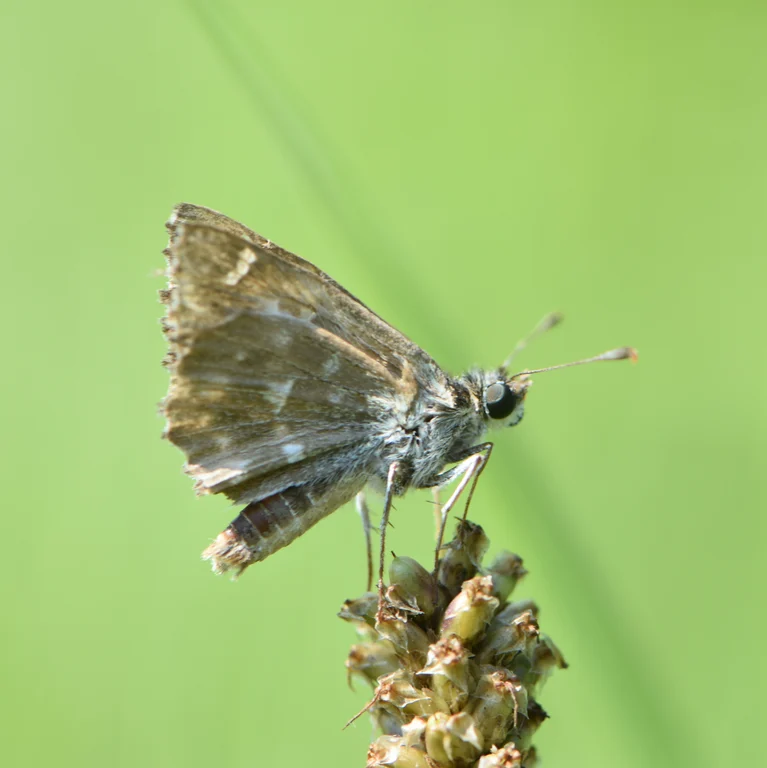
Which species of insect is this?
Carcharodus alceae
